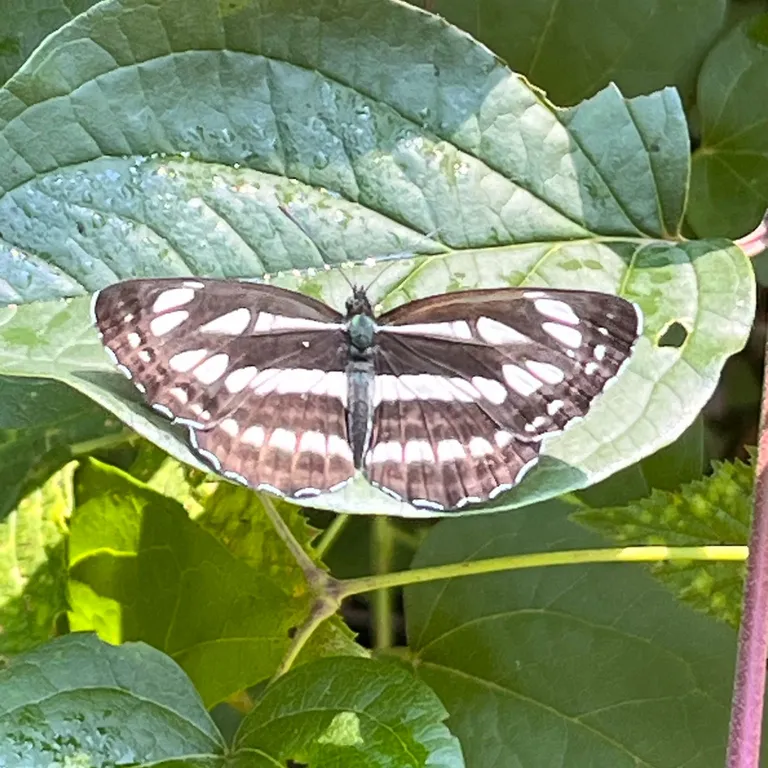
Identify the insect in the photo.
Neptis sappho
